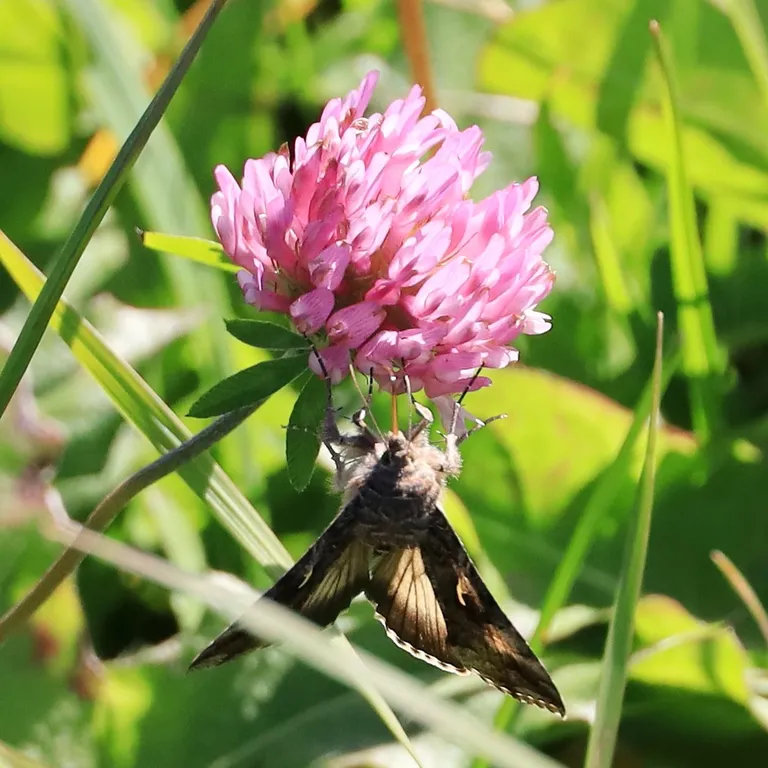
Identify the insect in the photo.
Autographa gamma
